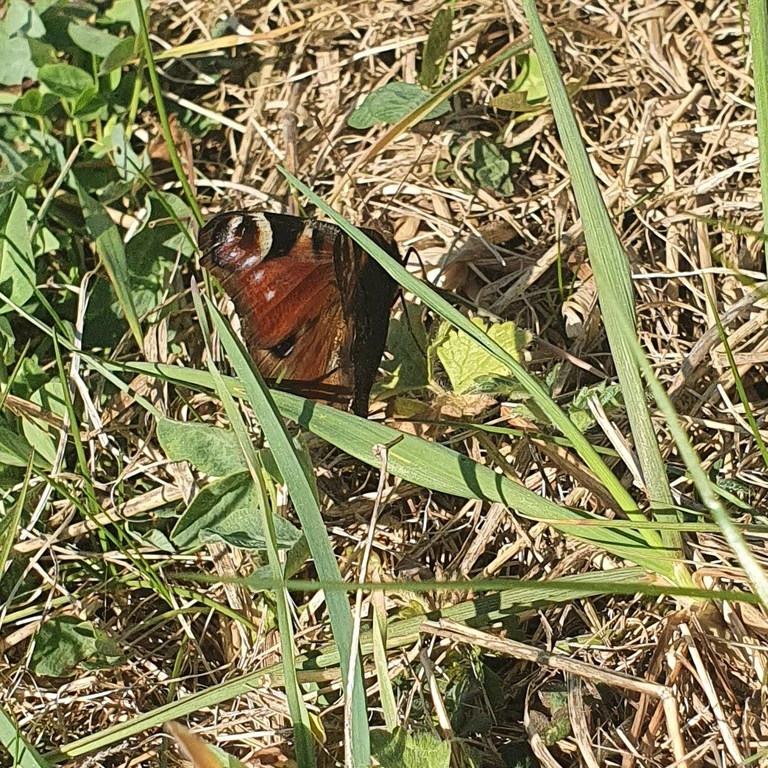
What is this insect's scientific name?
Aglais io
